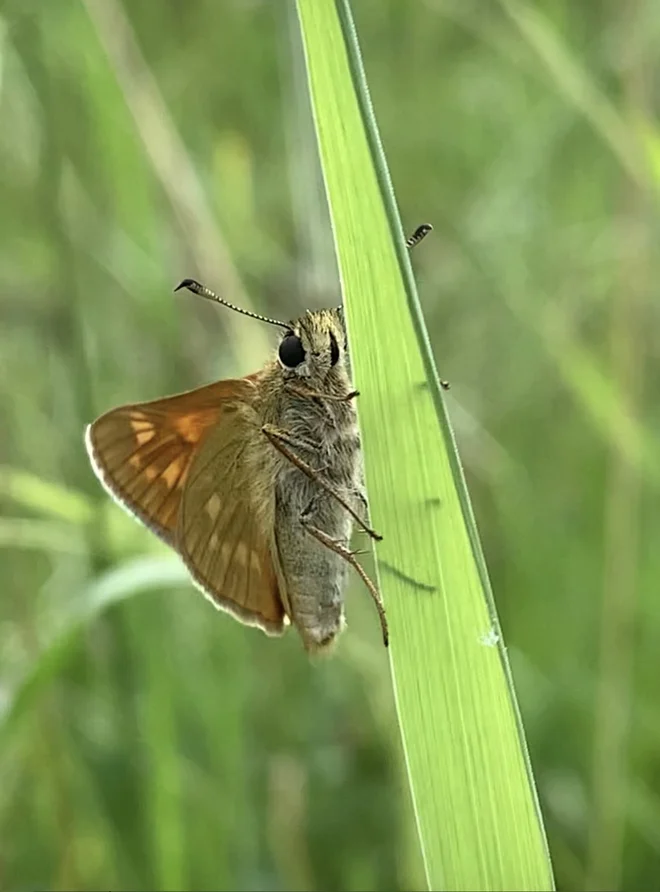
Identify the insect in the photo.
Ochlodes sylvanus (also Ochlodes venata)
